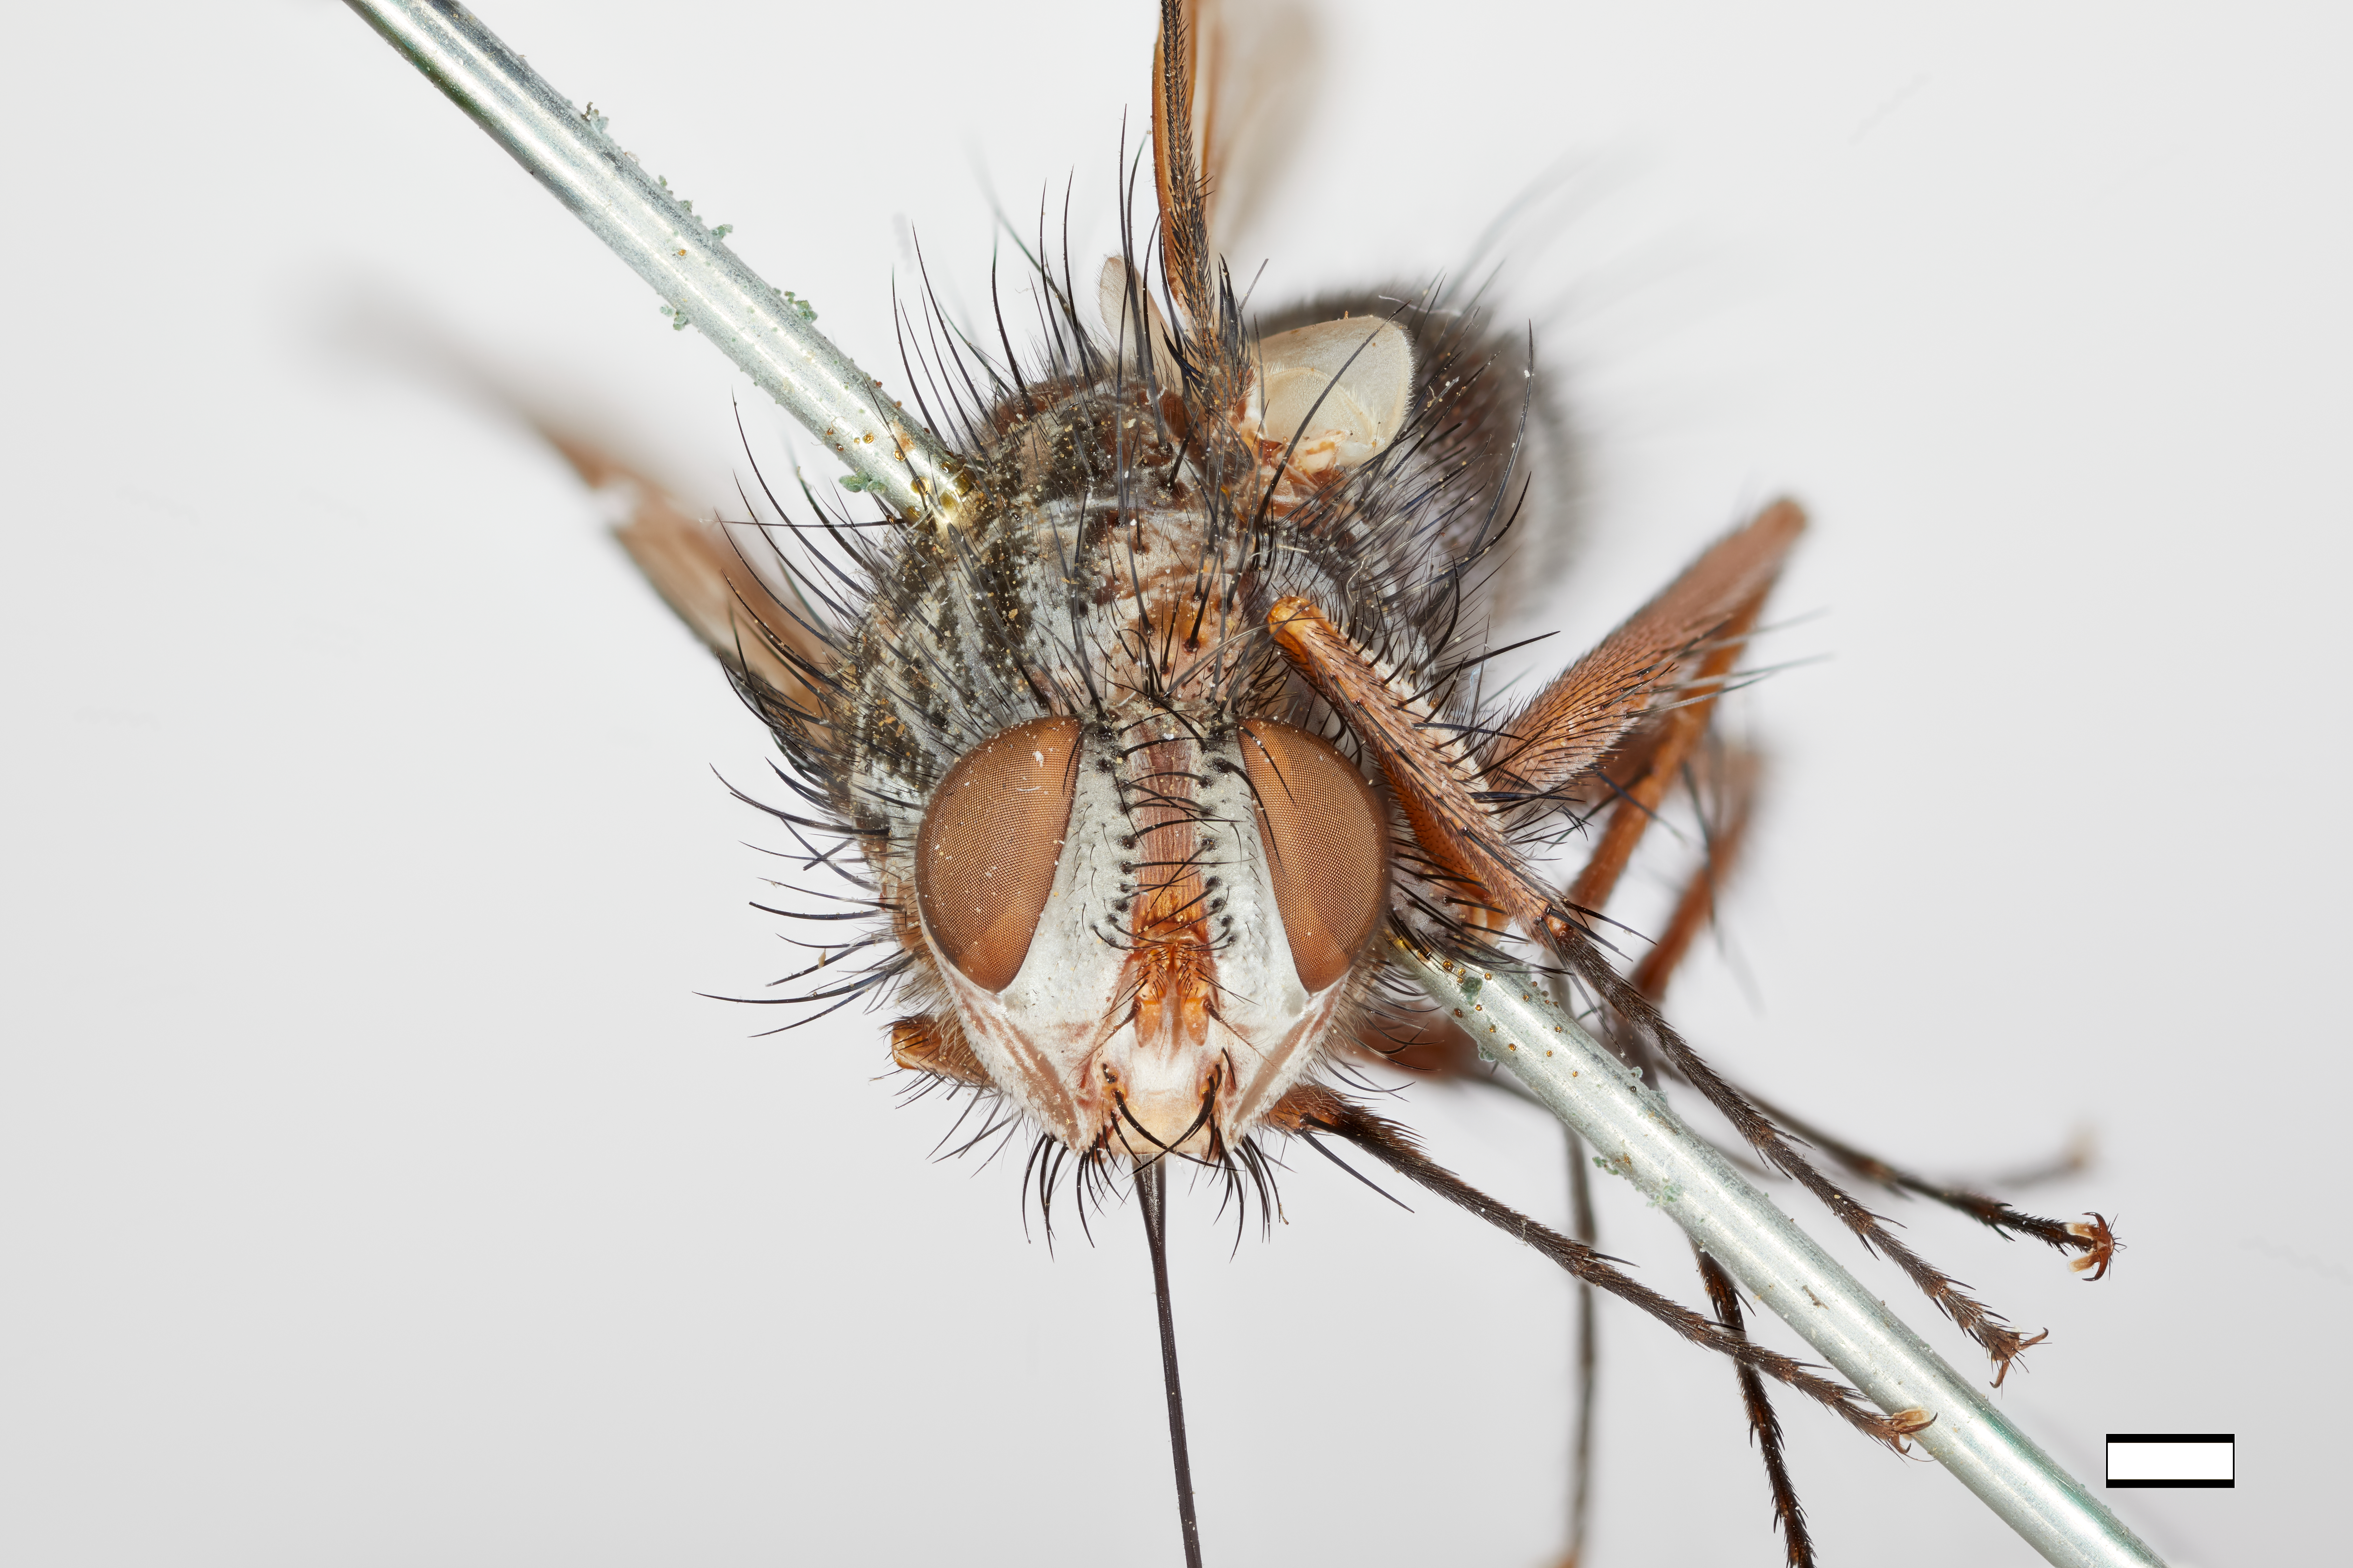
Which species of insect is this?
Mochlosoma rufipes
